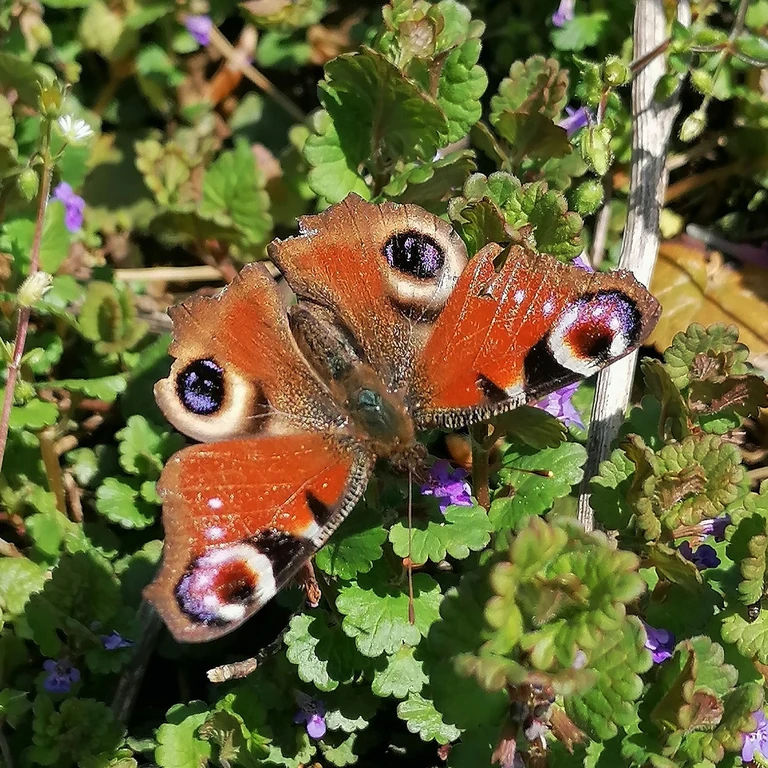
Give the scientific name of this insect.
Aglais io
